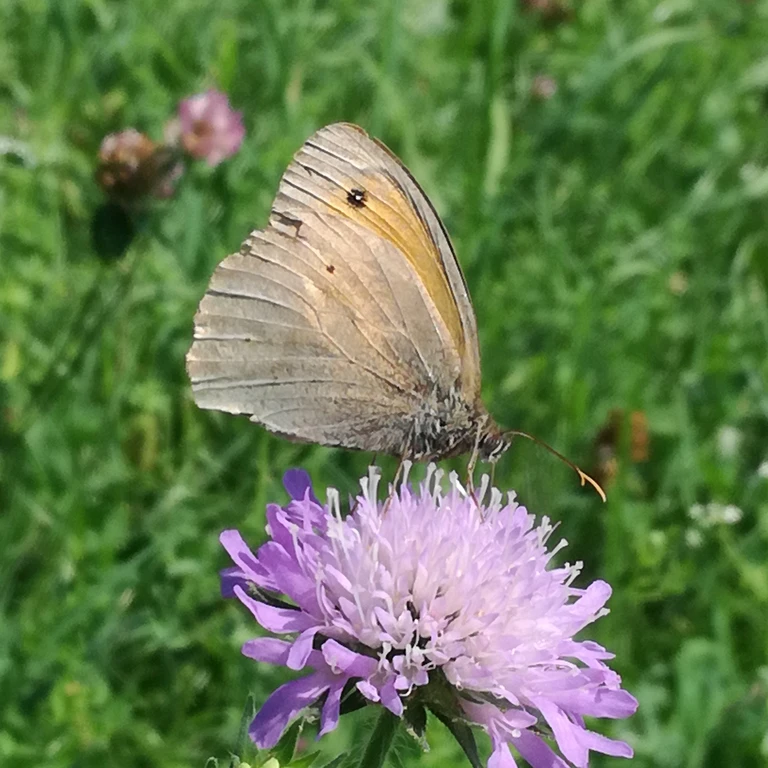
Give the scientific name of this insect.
Maniola jurtina
